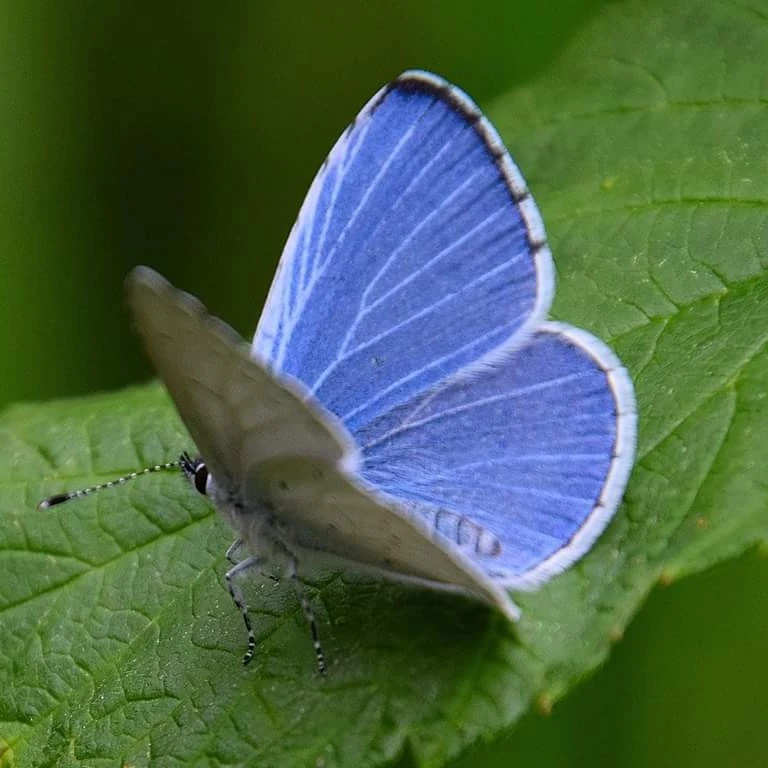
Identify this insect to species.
Celastrina argiolus
